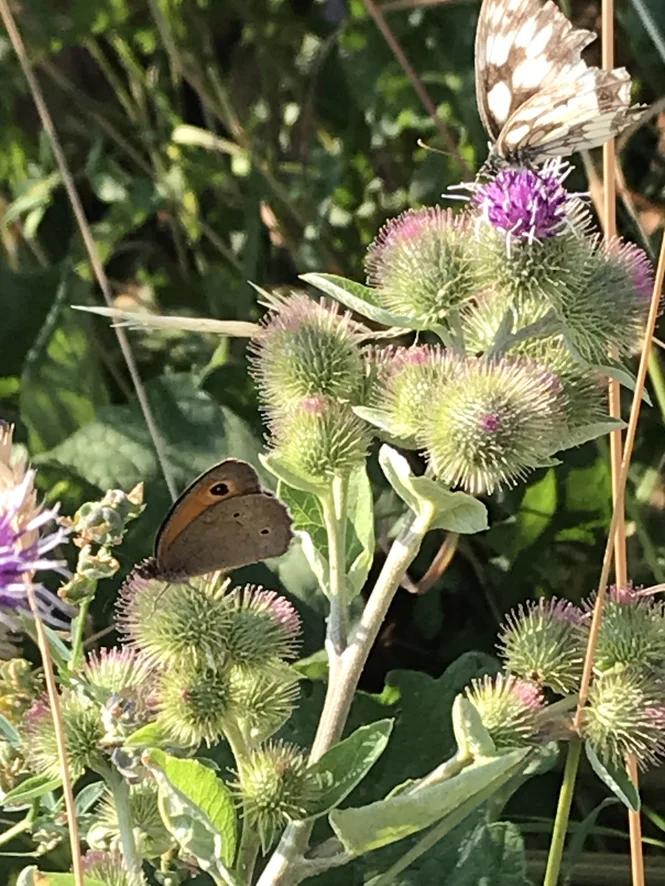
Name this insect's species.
Maniola jurtina
